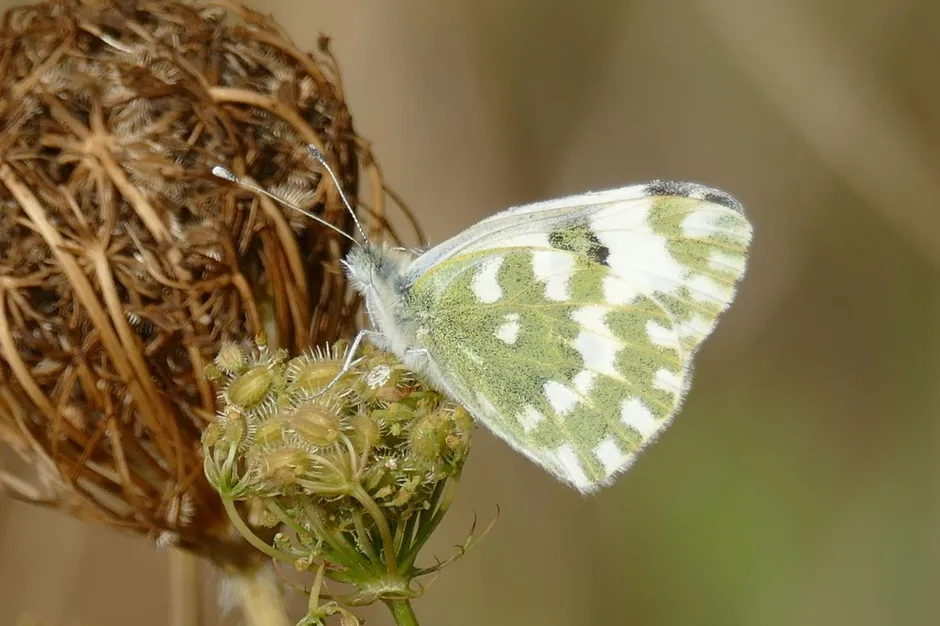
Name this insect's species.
Pontia edusa
